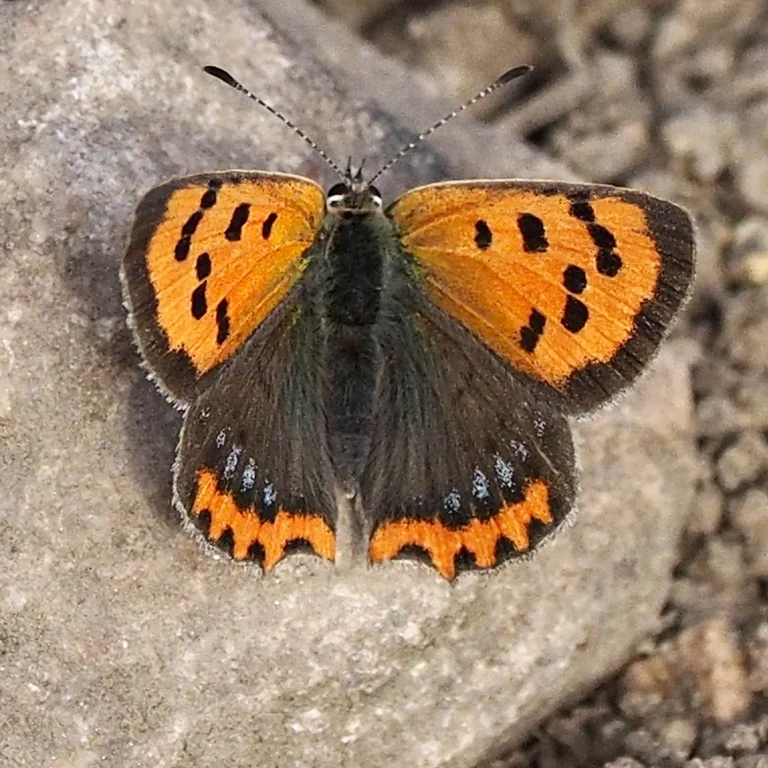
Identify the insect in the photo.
Lycaena phlaeas
